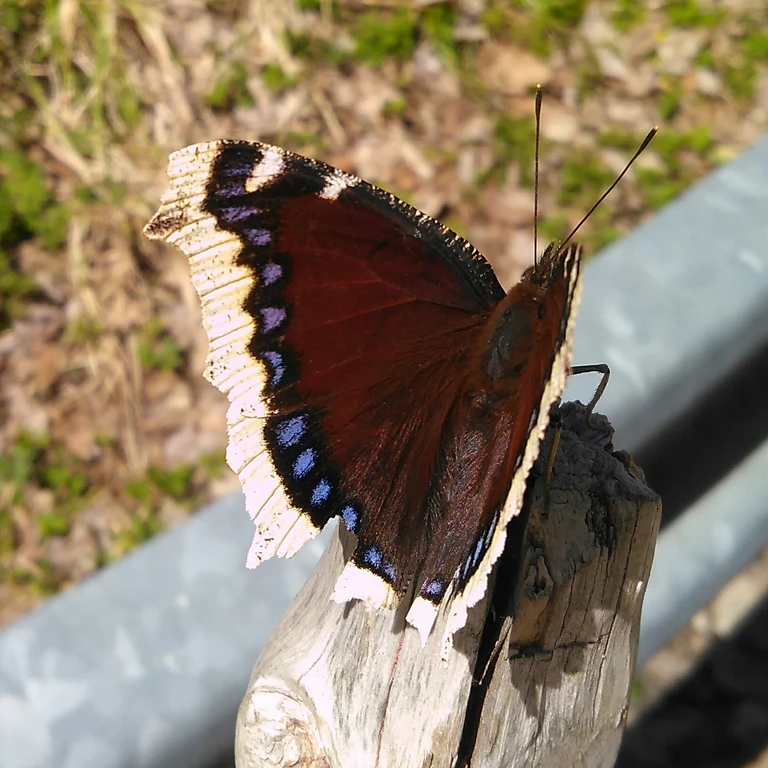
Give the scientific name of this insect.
Nymphalis antiopa
